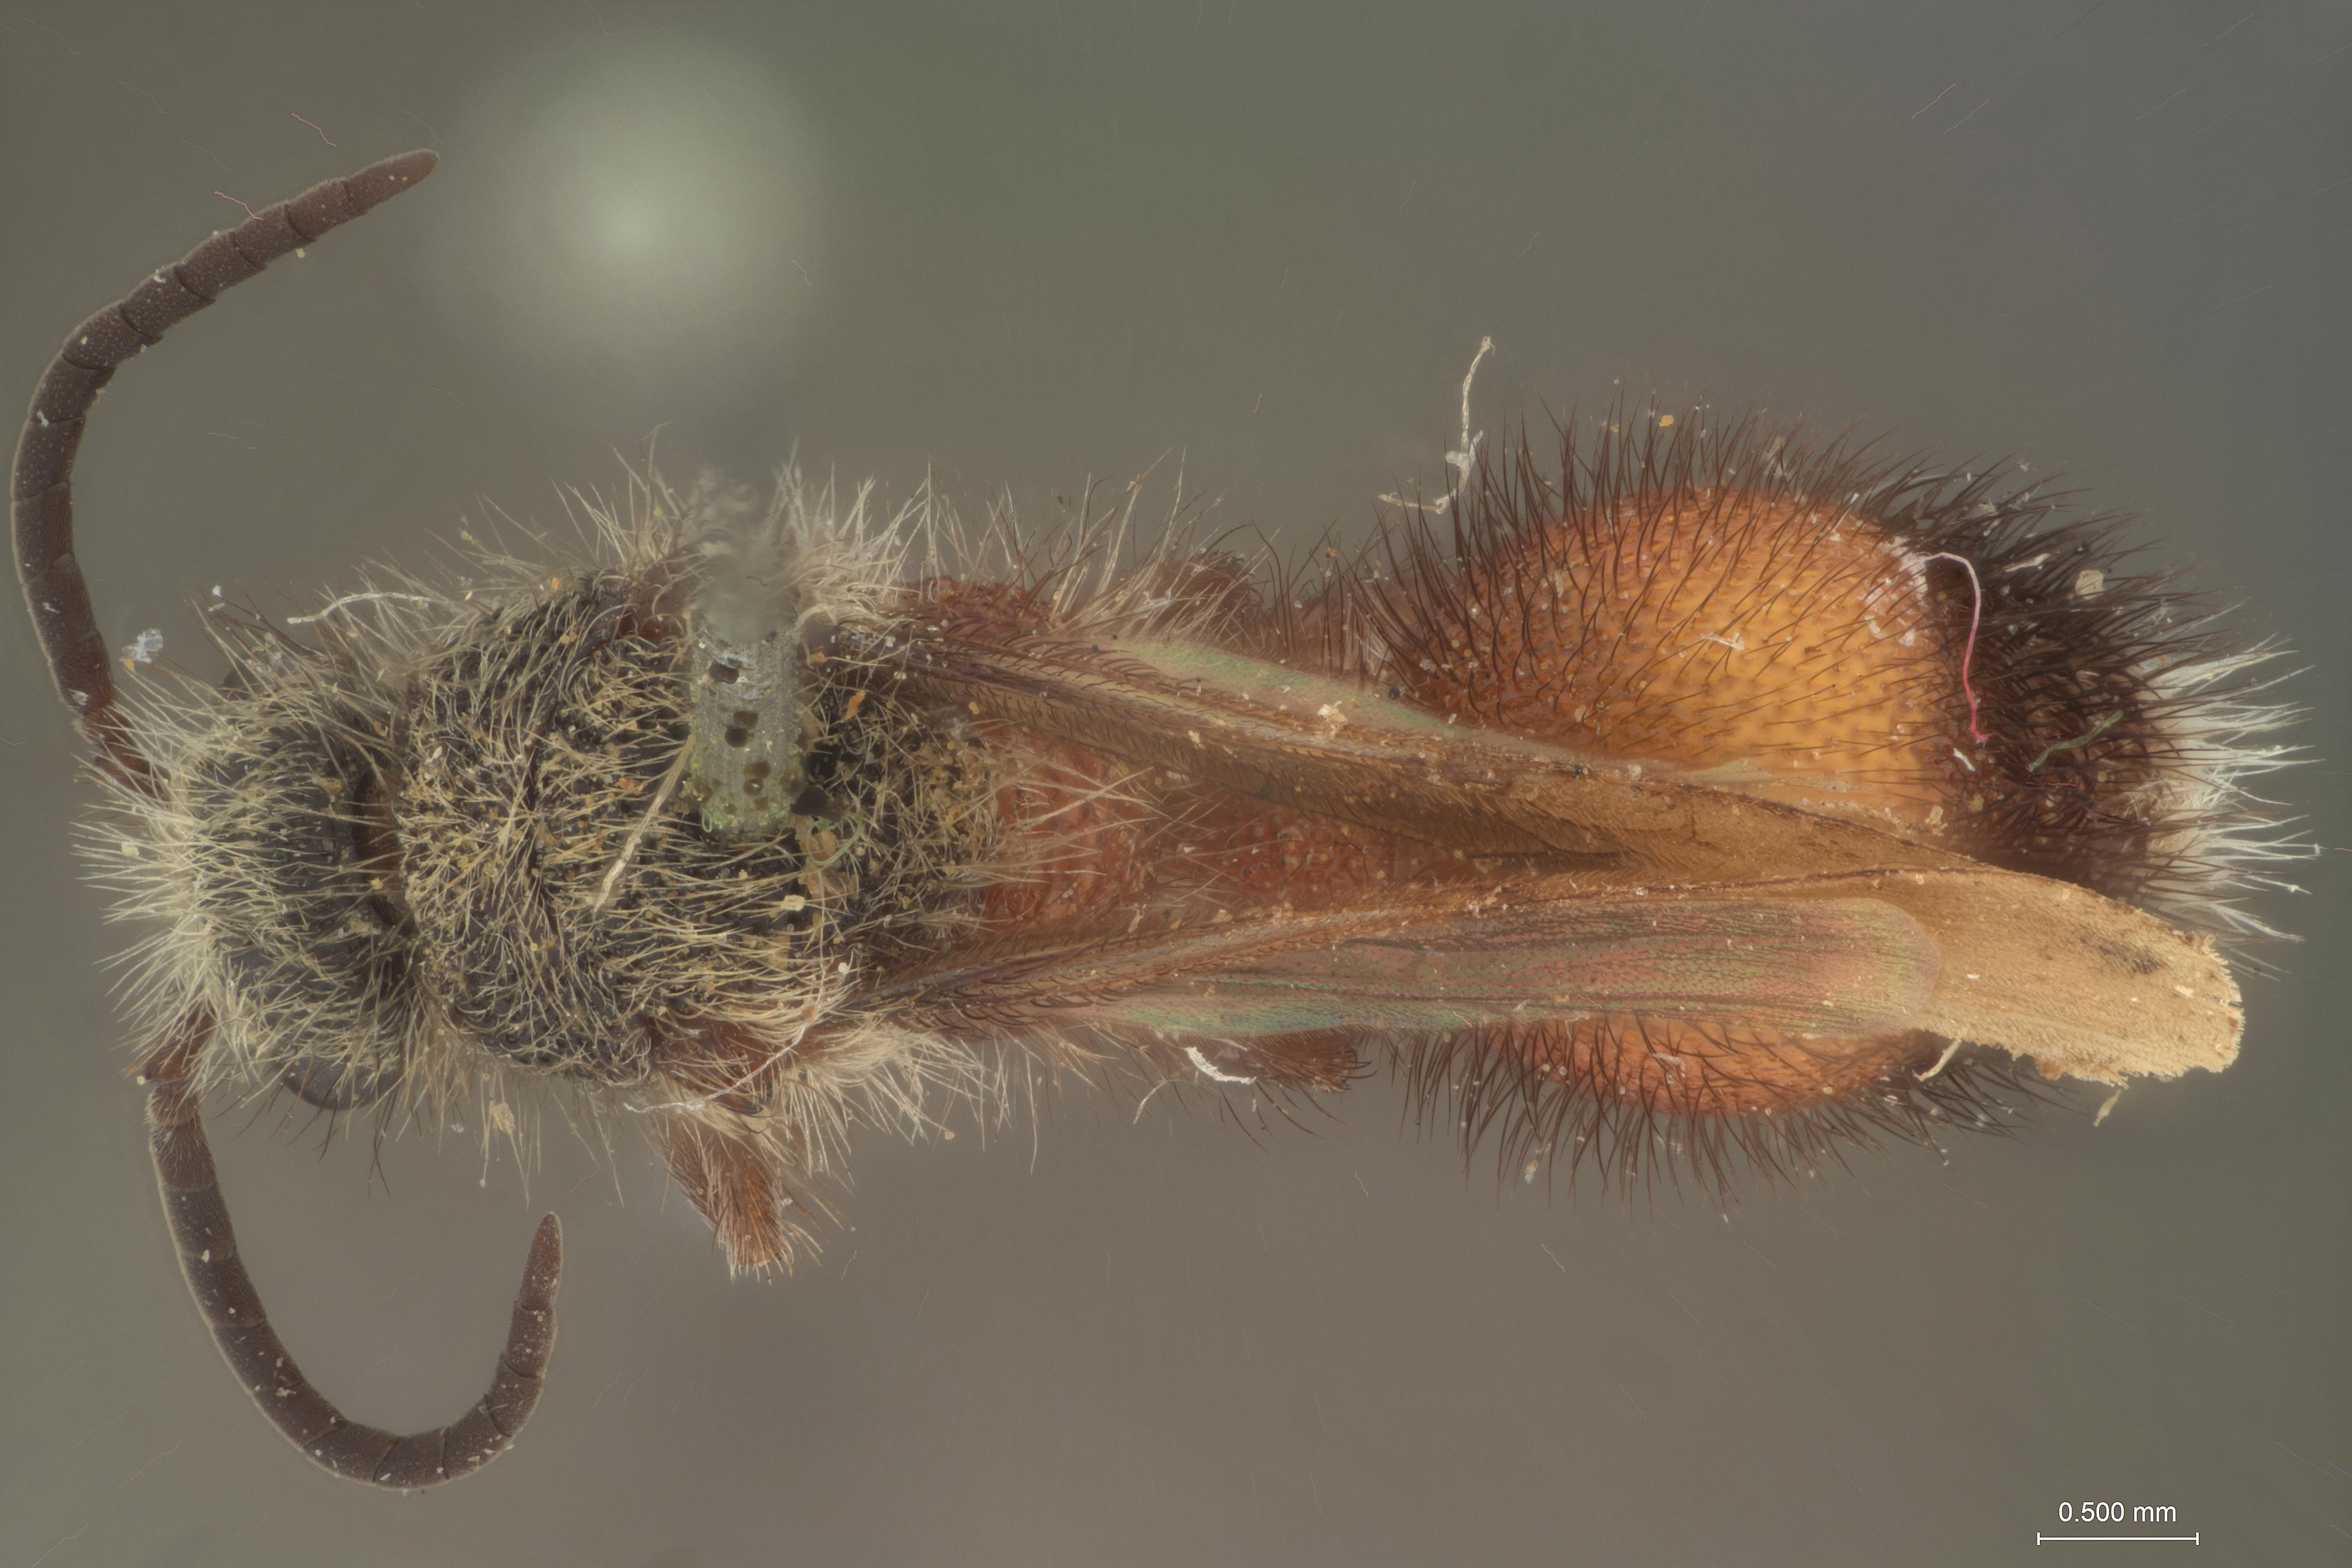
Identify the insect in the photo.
Ephuta boulderensis
